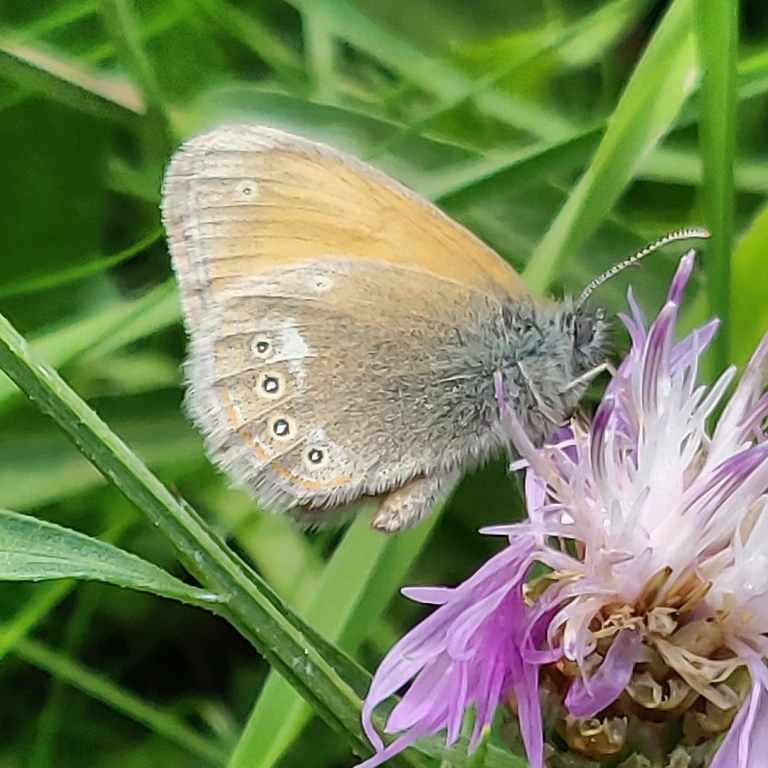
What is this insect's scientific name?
Coenonympha glycerion (also Coenonympha iphis)
